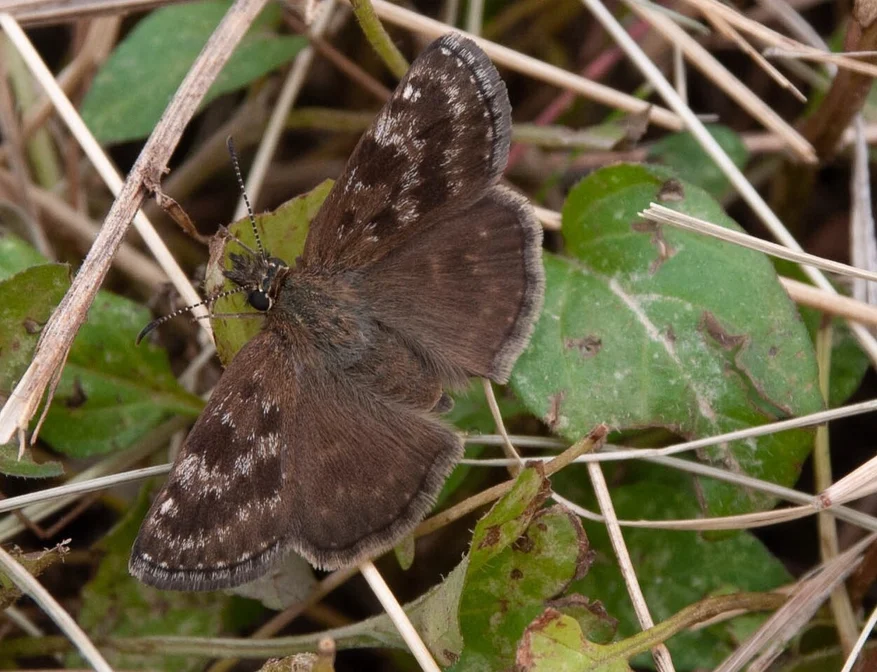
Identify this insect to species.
Erynnis tages
